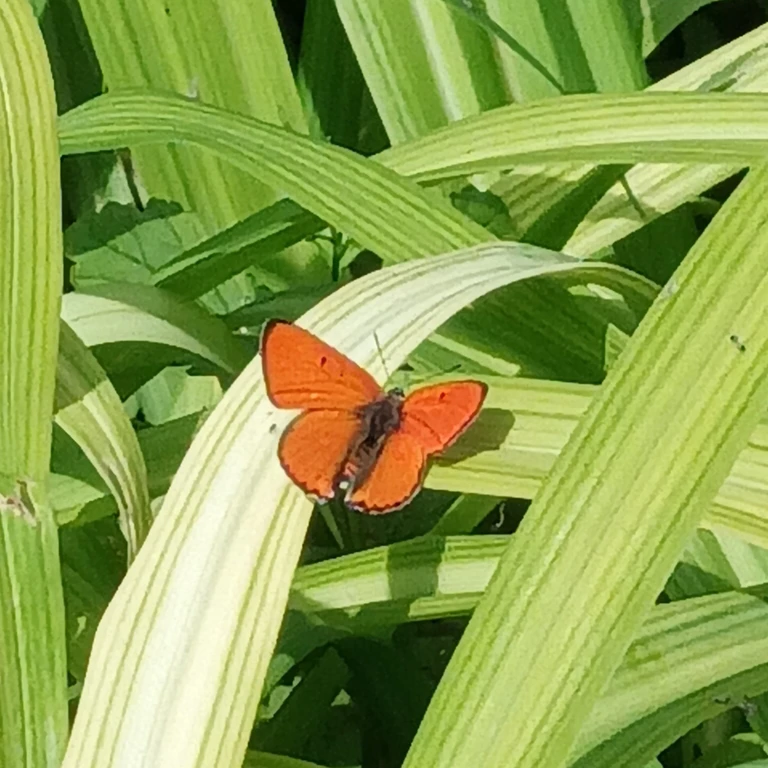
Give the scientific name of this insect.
Lycaena dispar
